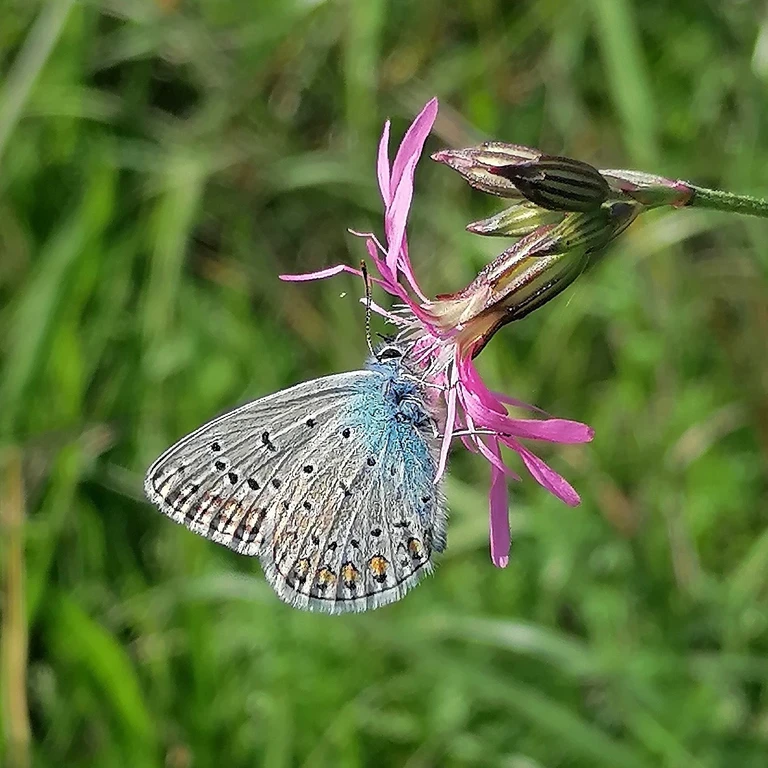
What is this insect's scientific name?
Polyommatus icarus
